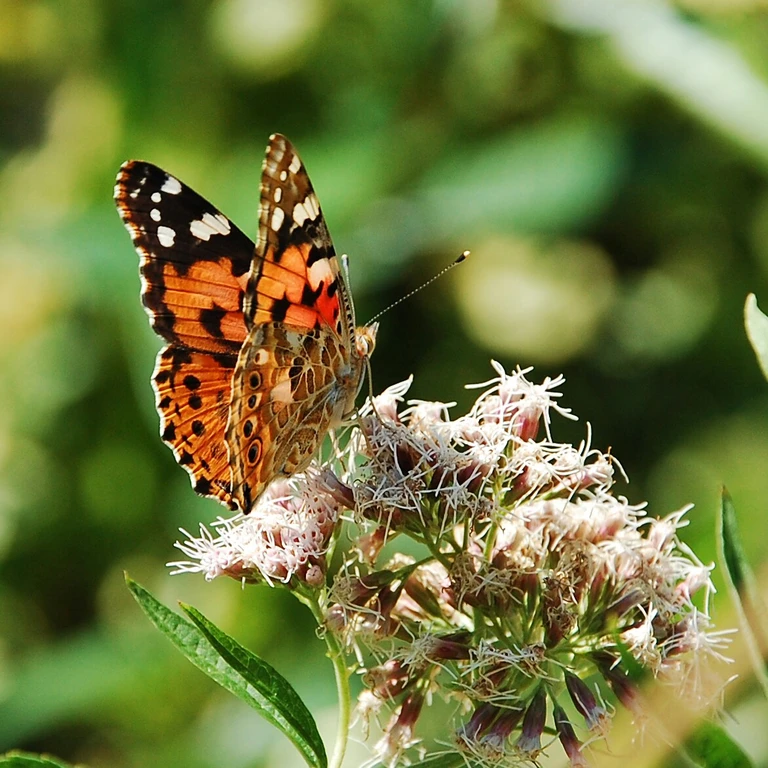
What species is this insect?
Vanessa cardui
